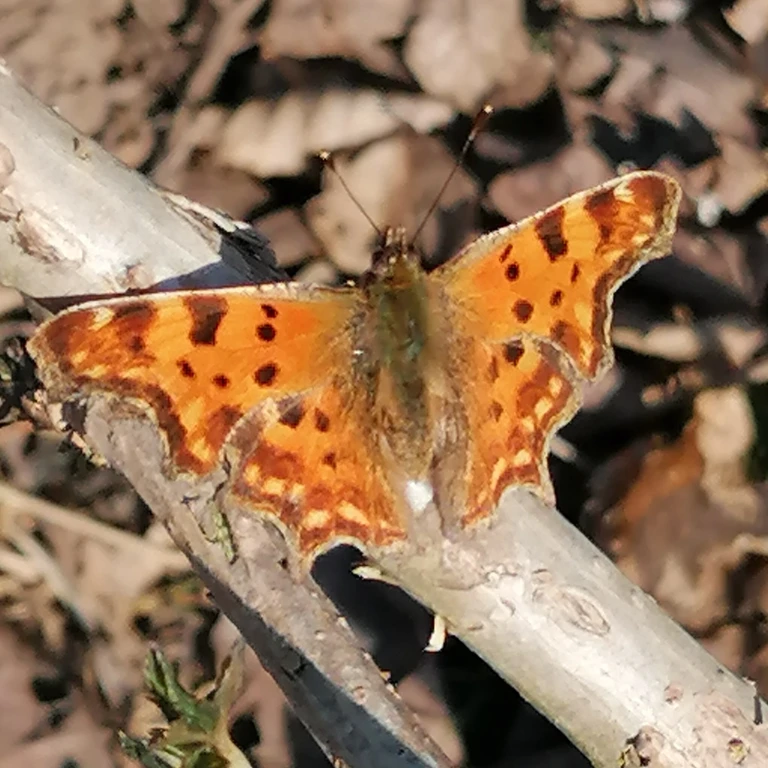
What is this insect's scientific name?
Polygonia c-album
